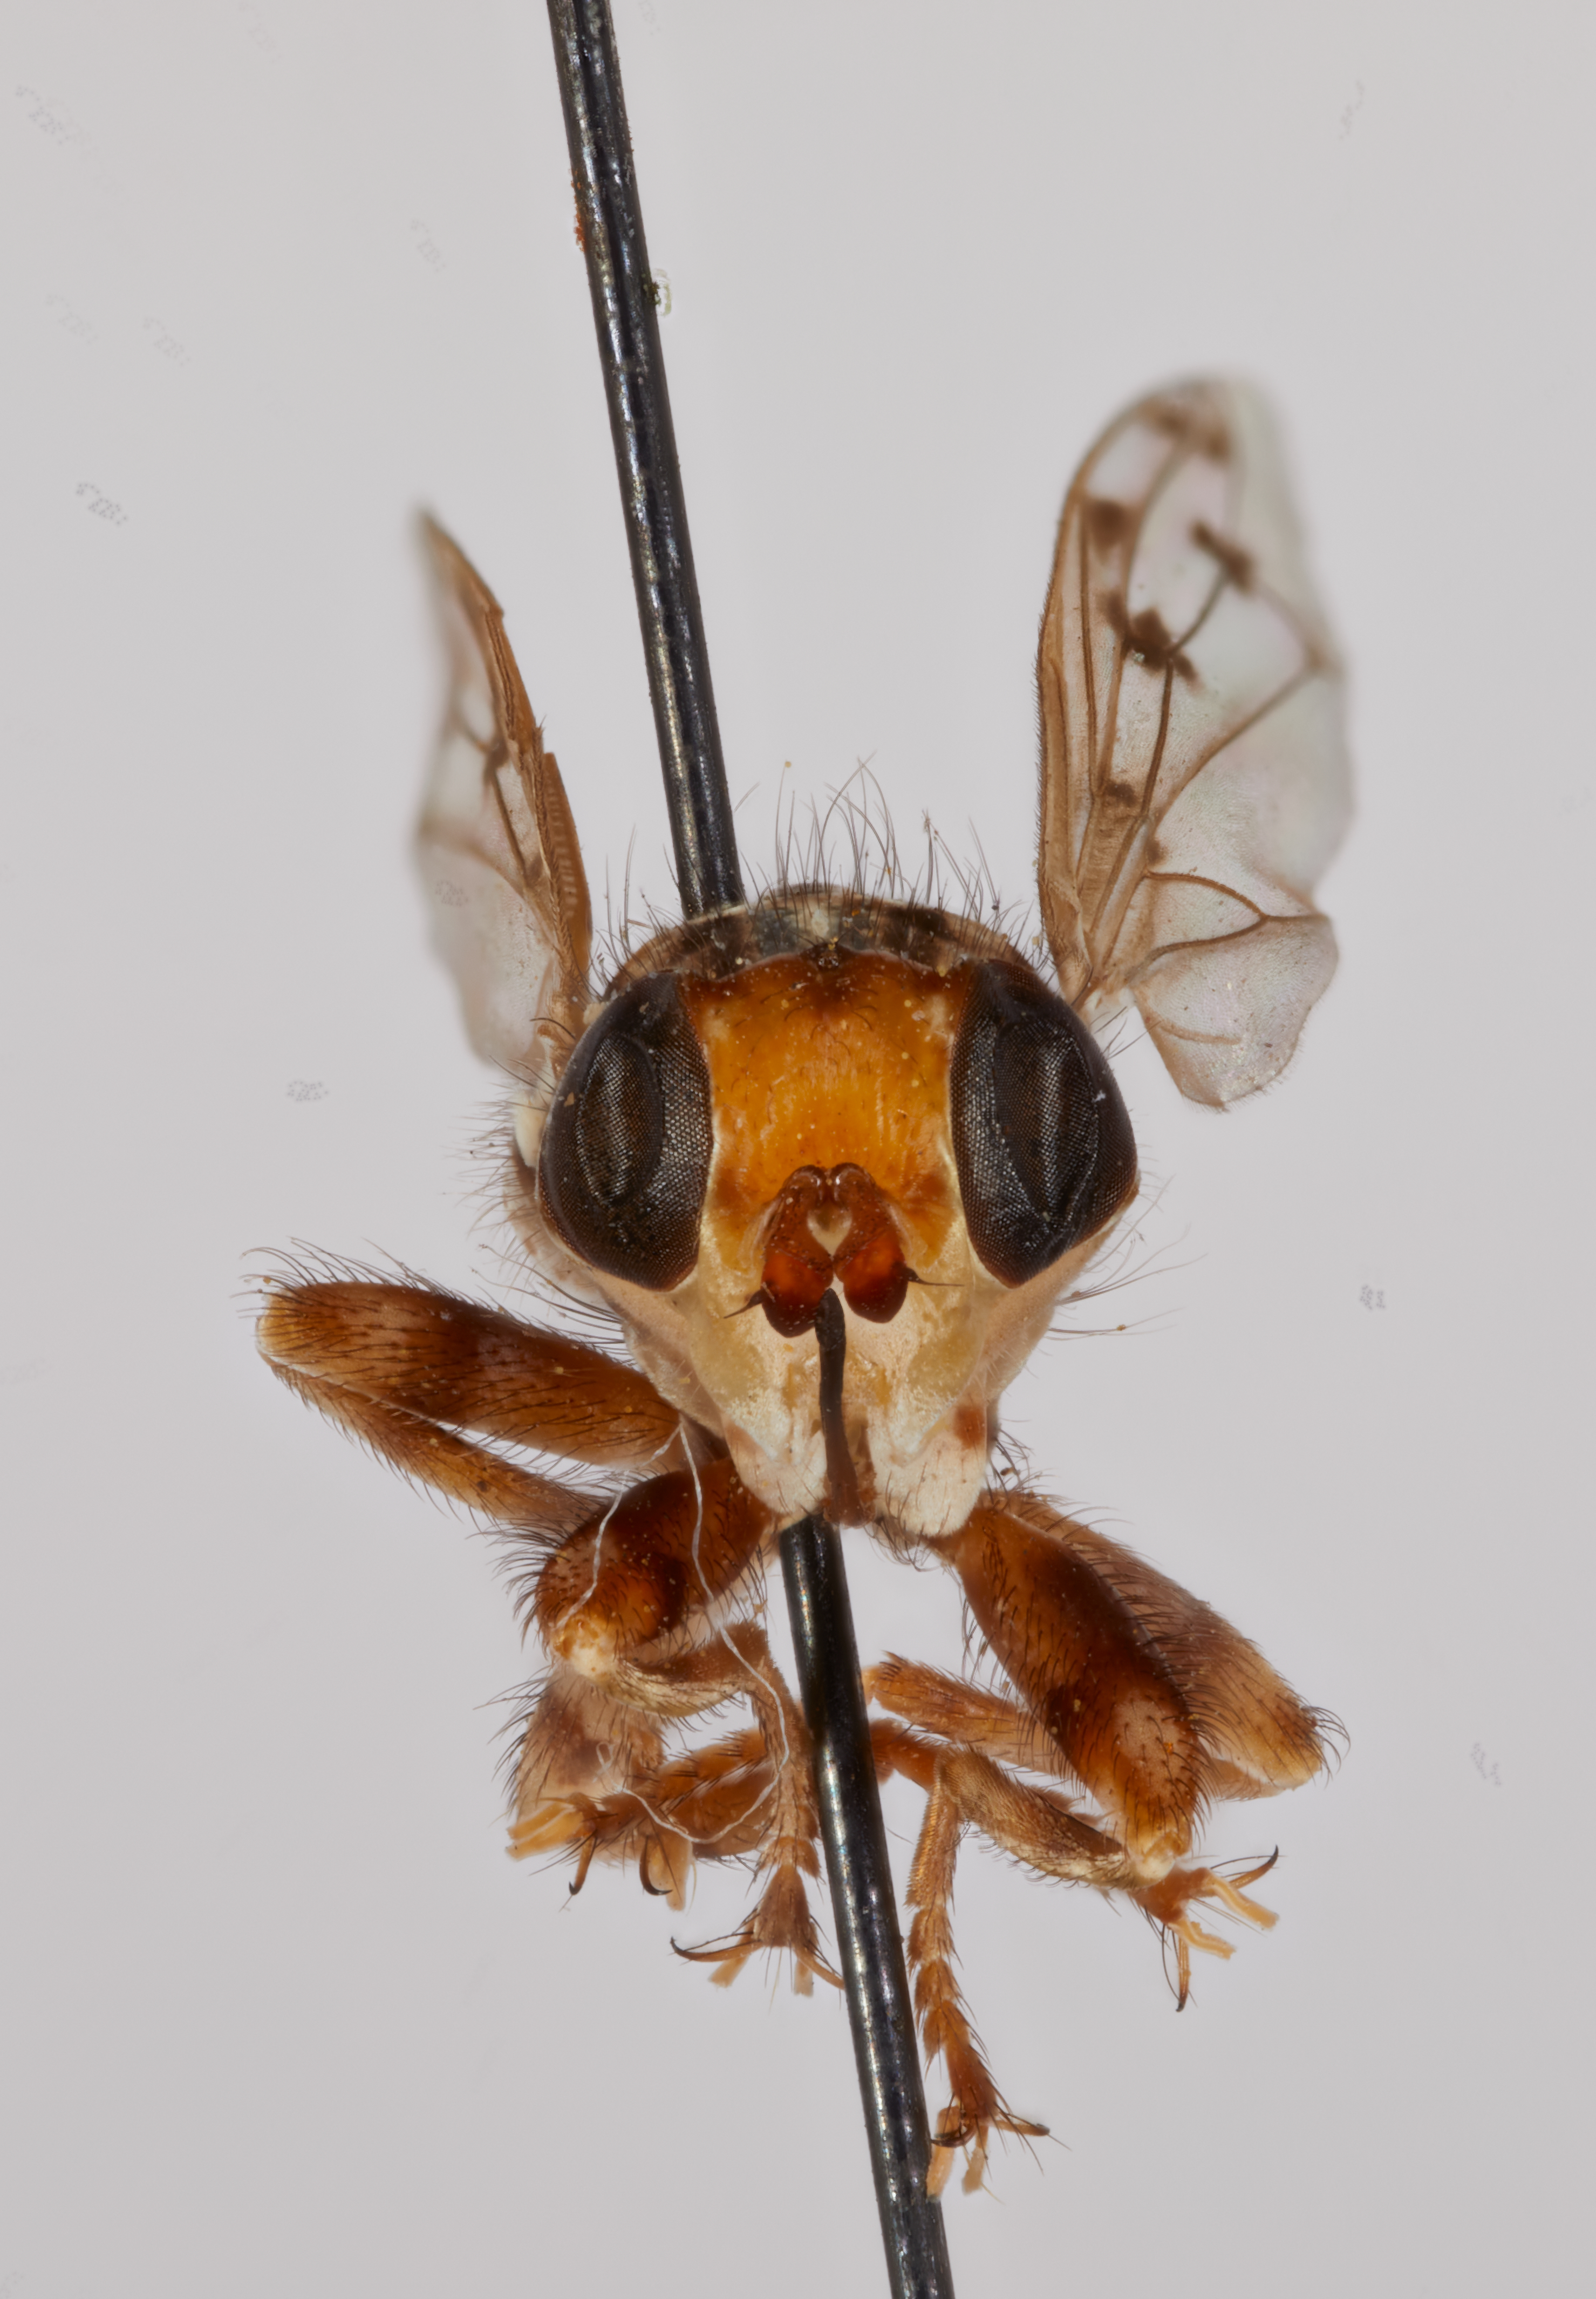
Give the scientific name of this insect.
Zodion punctipenne (also Zodion punctipennis)
